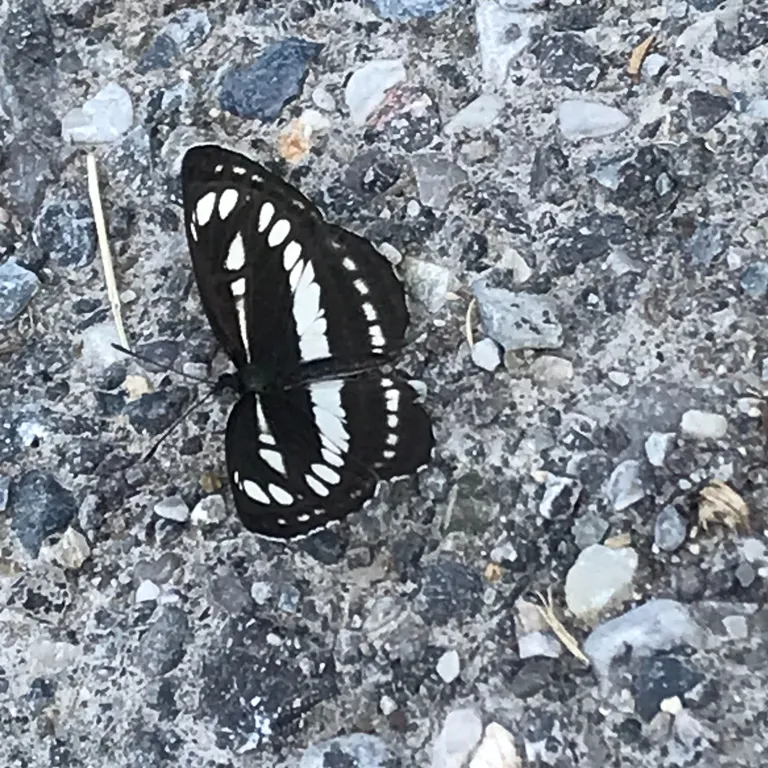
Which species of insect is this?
Neptis sappho
